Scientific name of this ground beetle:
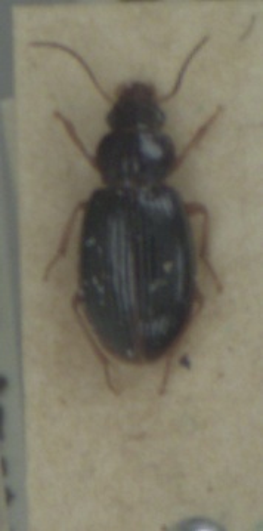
Bradycellus sharpi
